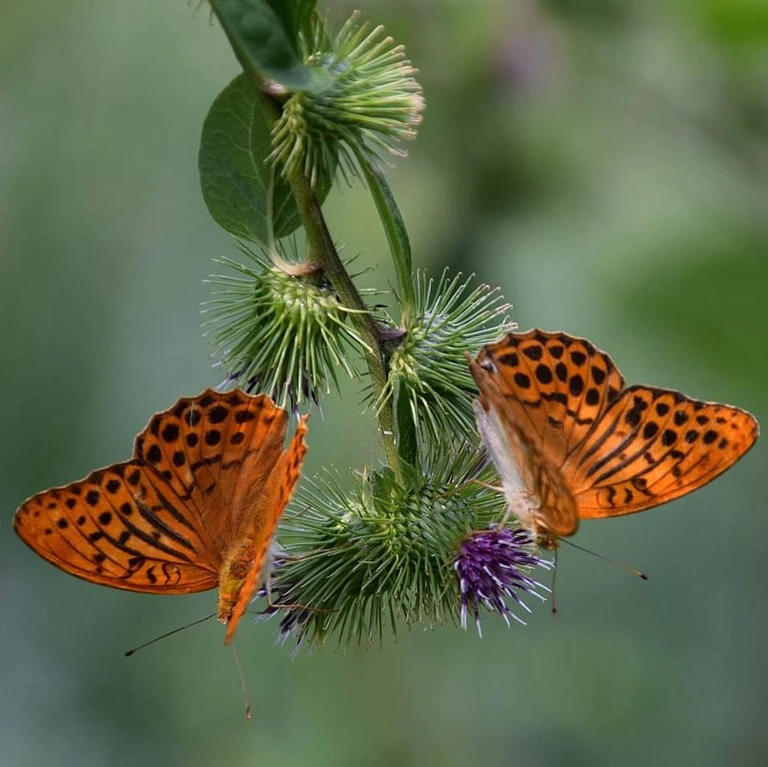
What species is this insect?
Argynnis paphia
